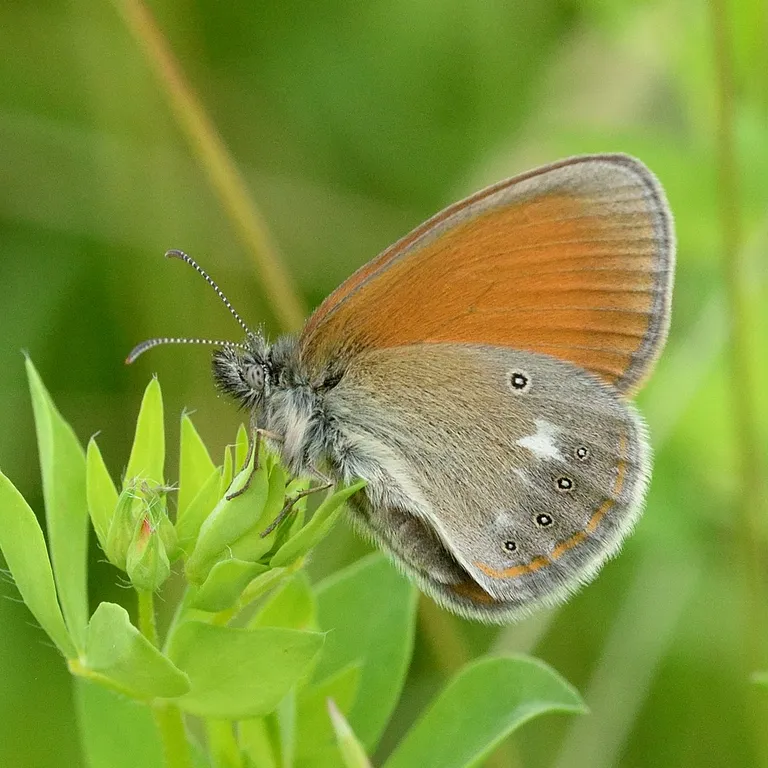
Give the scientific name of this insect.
Coenonympha glycerion (also Coenonympha iphis)
